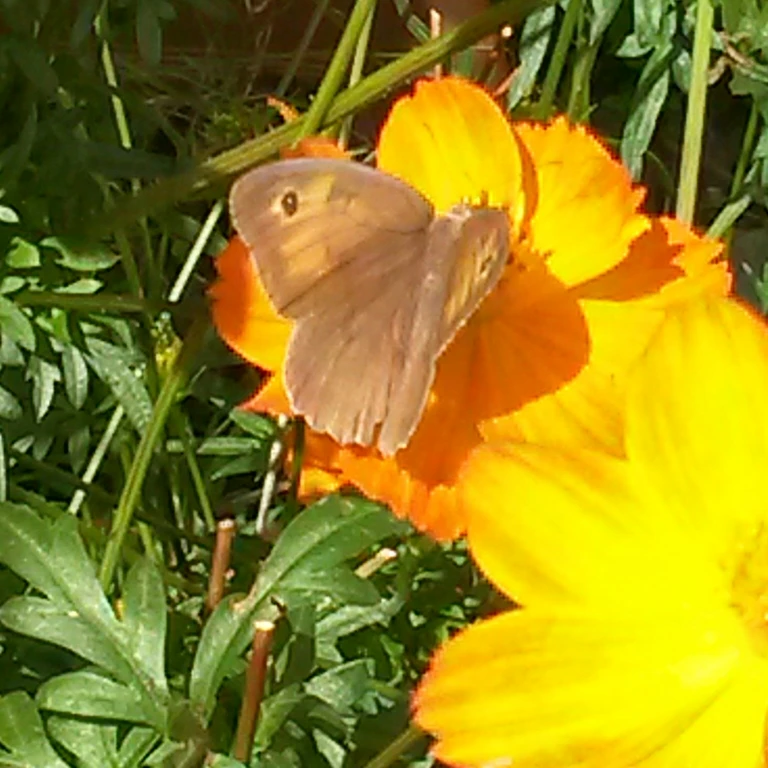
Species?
Maniola jurtina
